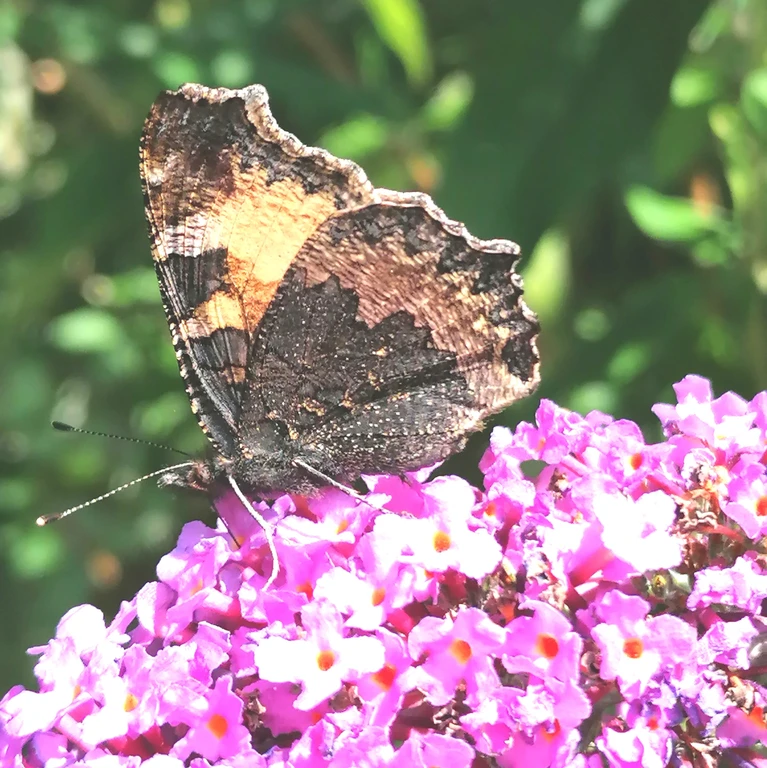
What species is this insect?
Aglais urticae
